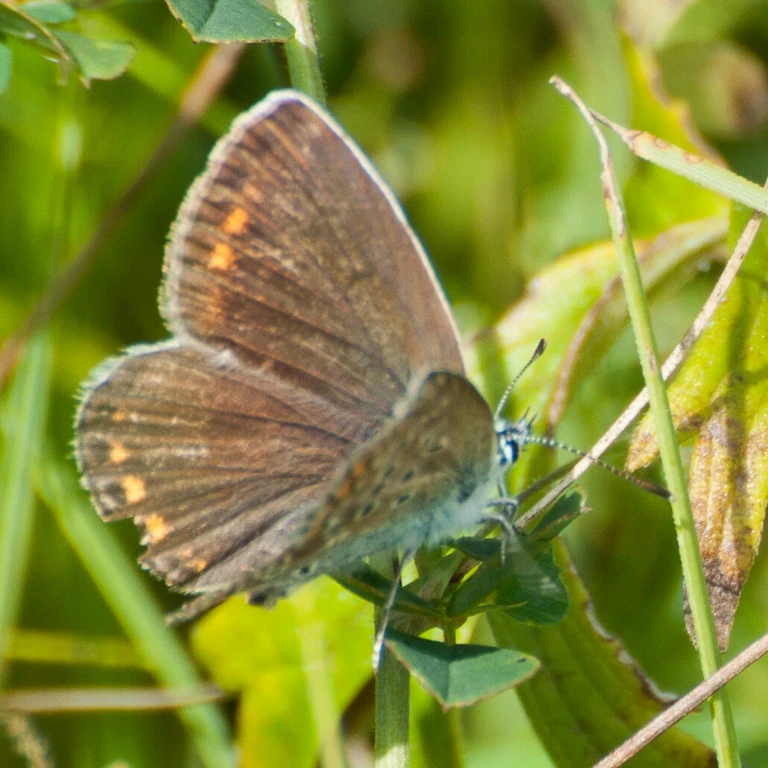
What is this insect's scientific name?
Polyommatus icarus
